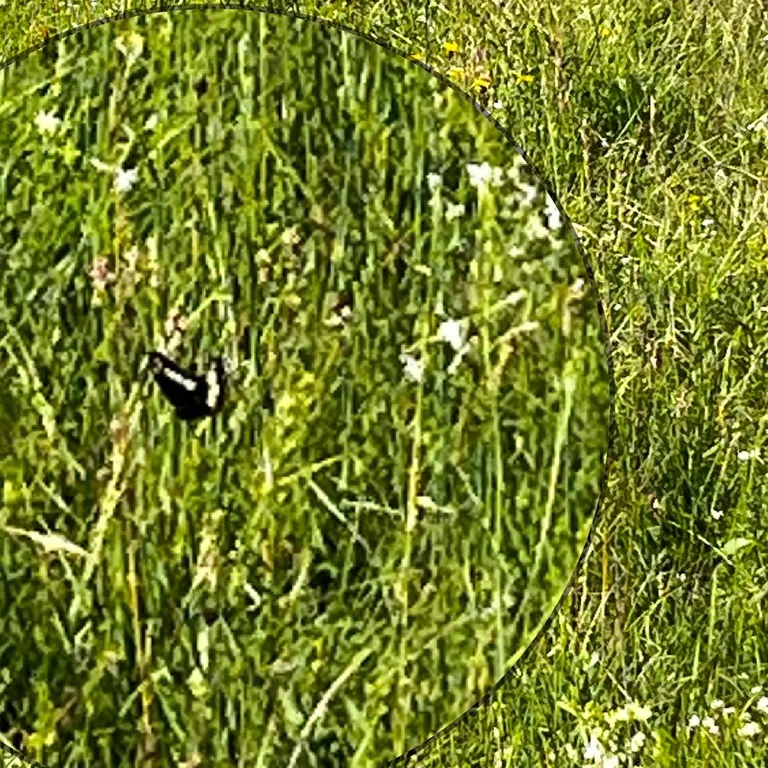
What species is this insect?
Brintesia circe
